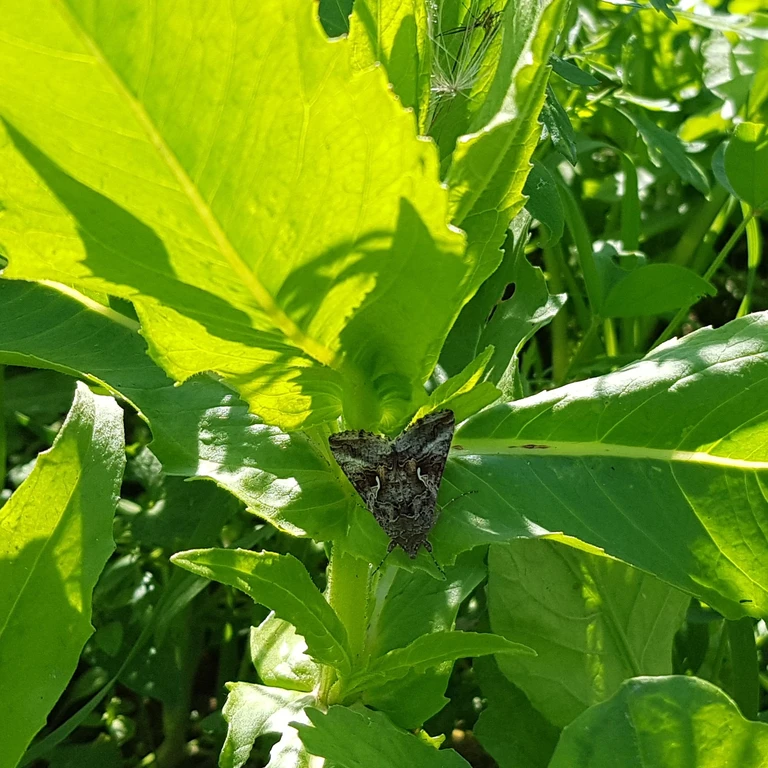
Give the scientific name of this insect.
Autographa gamma
